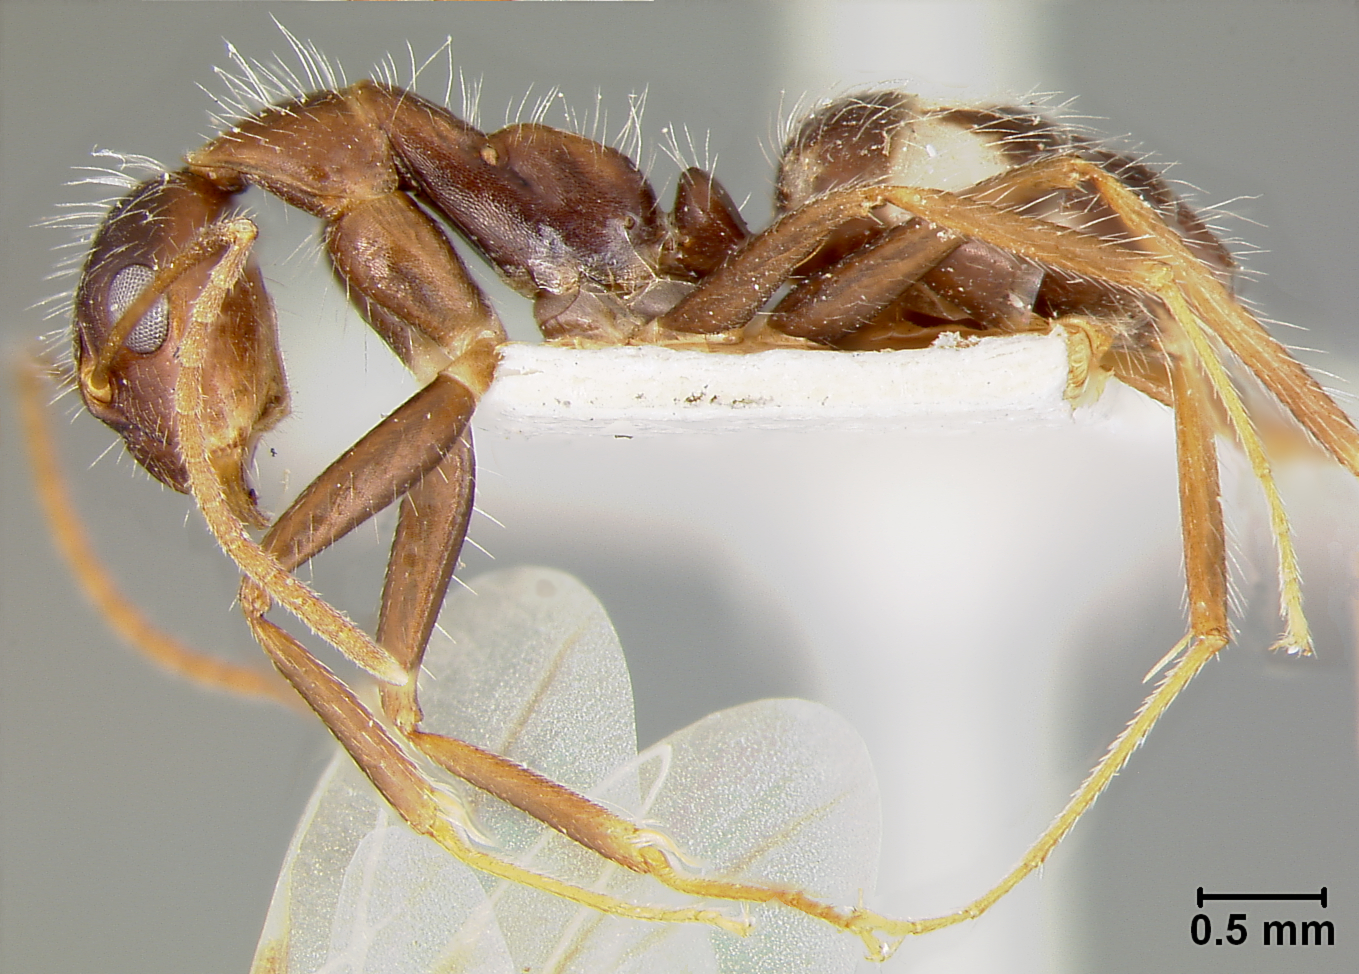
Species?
Camponotus sexguttatus
